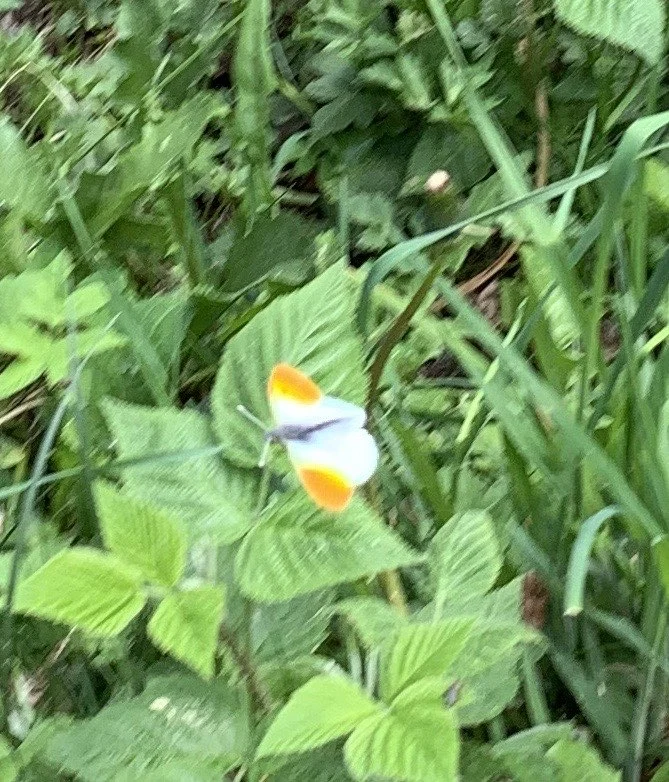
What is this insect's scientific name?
Anthocharis cardamines
